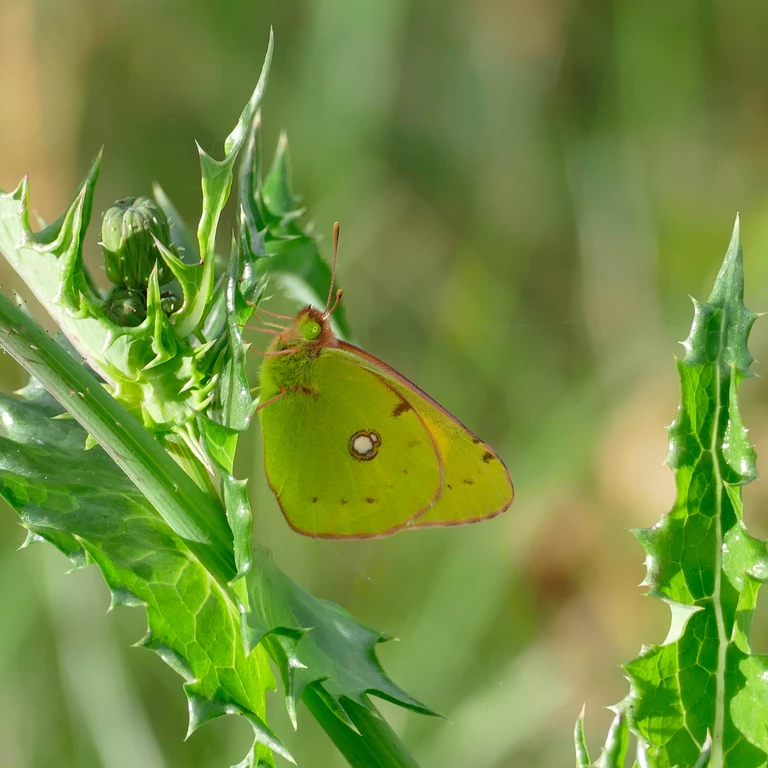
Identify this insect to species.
Colias croceus
